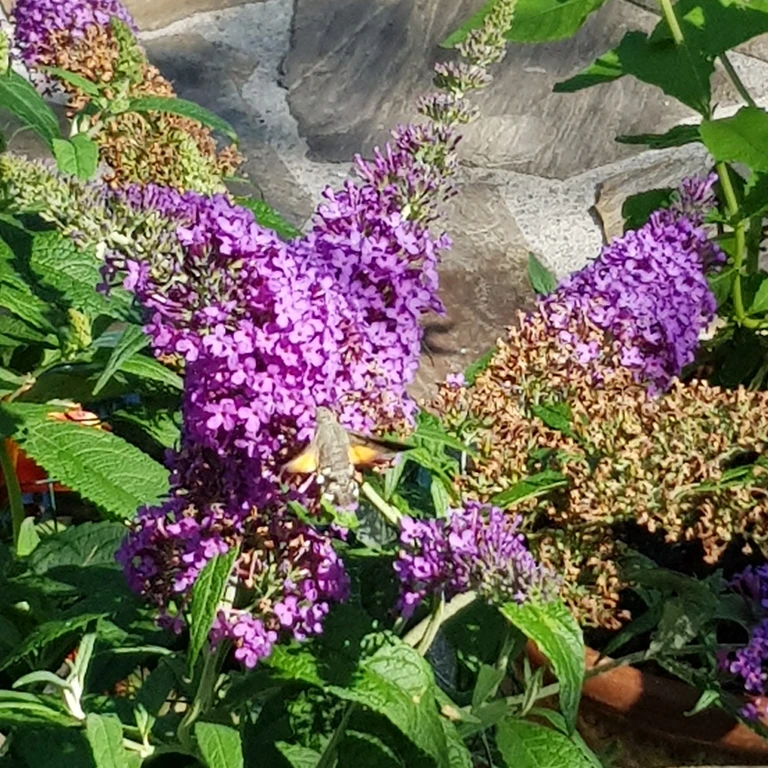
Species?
Macroglossum stellatarum
